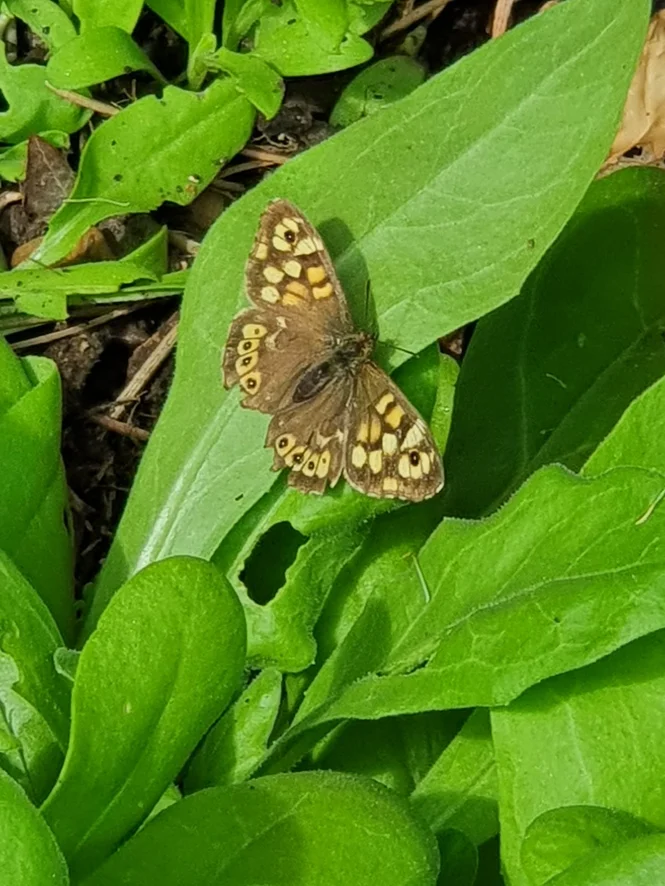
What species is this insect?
Pararge aegeria
